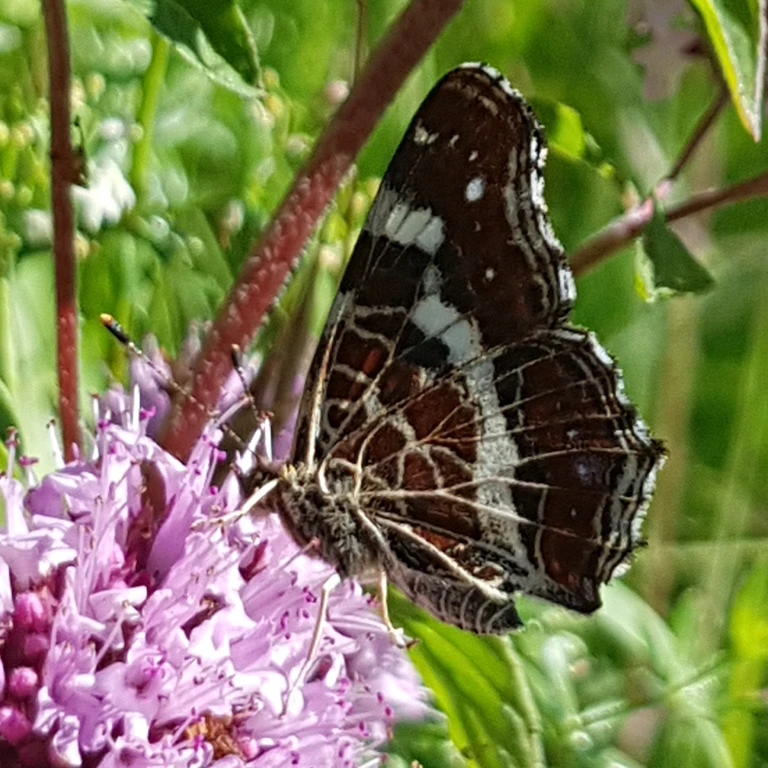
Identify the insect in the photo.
Araschnia levana
